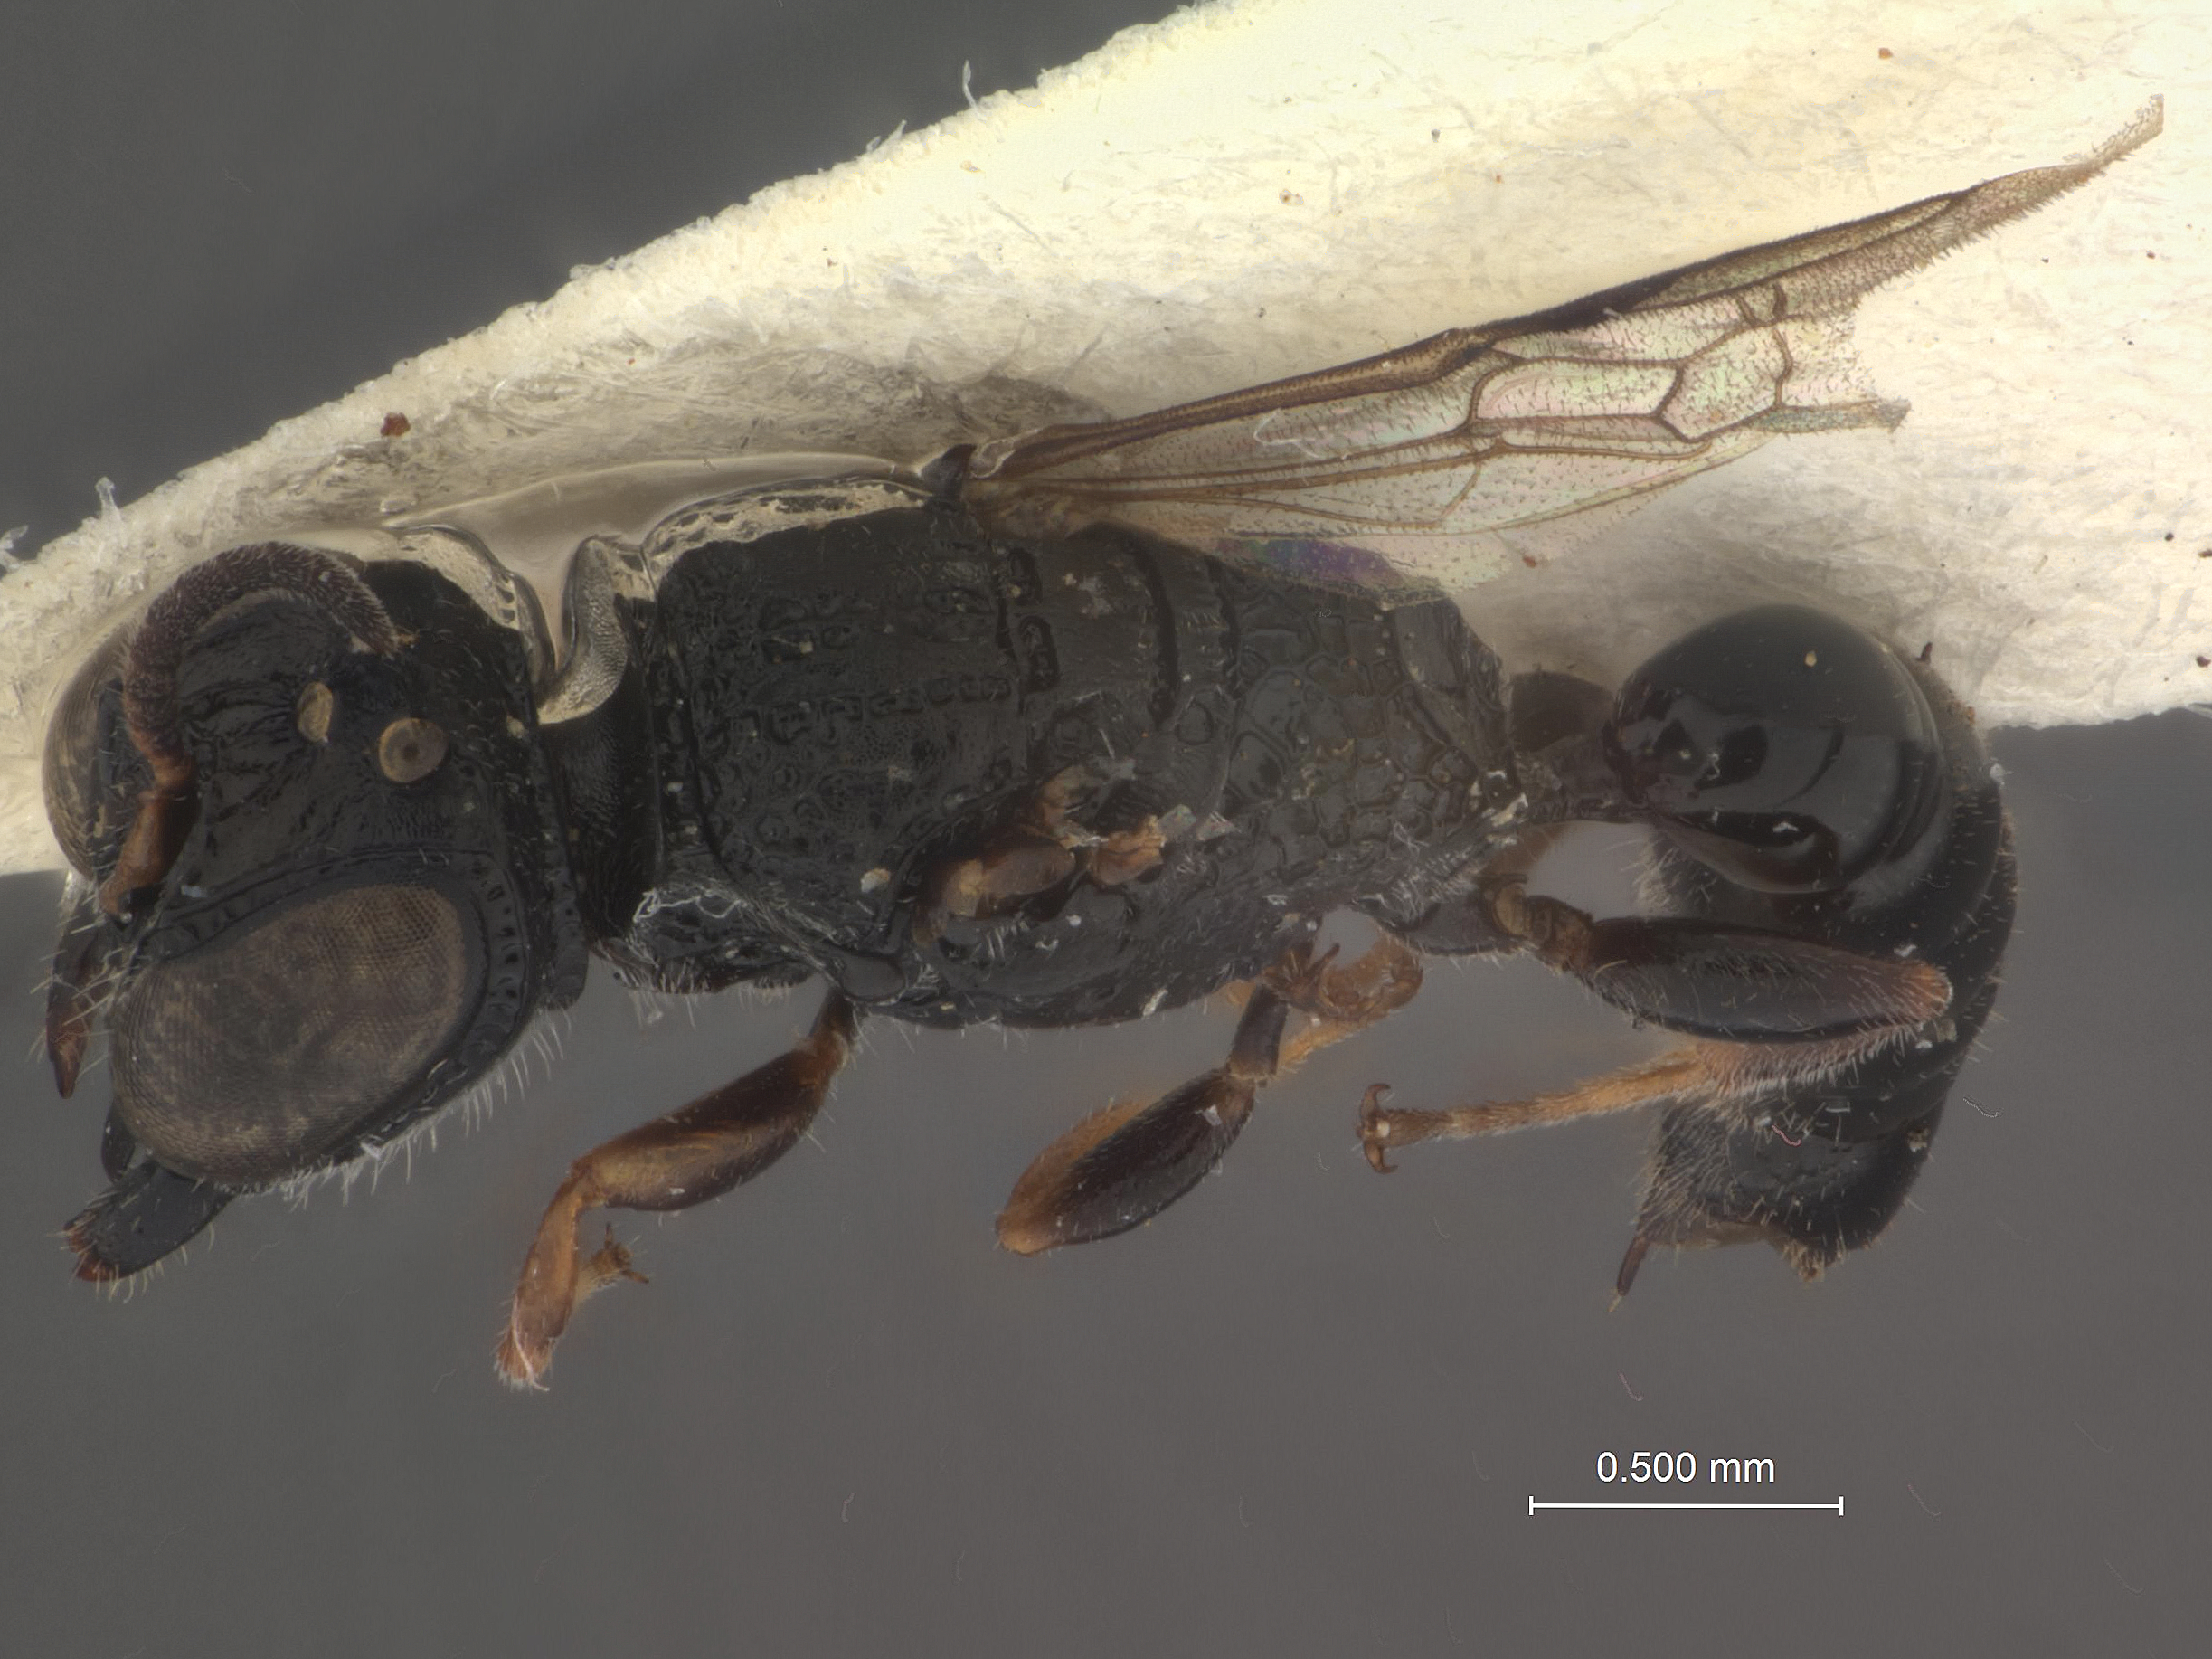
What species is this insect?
Polemistus tridentatus
